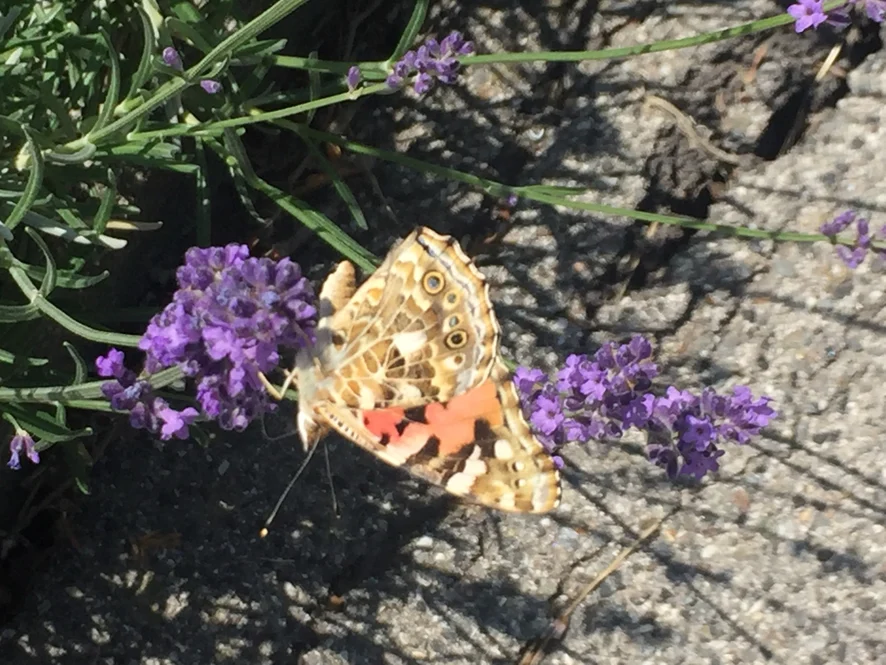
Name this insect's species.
Vanessa cardui
